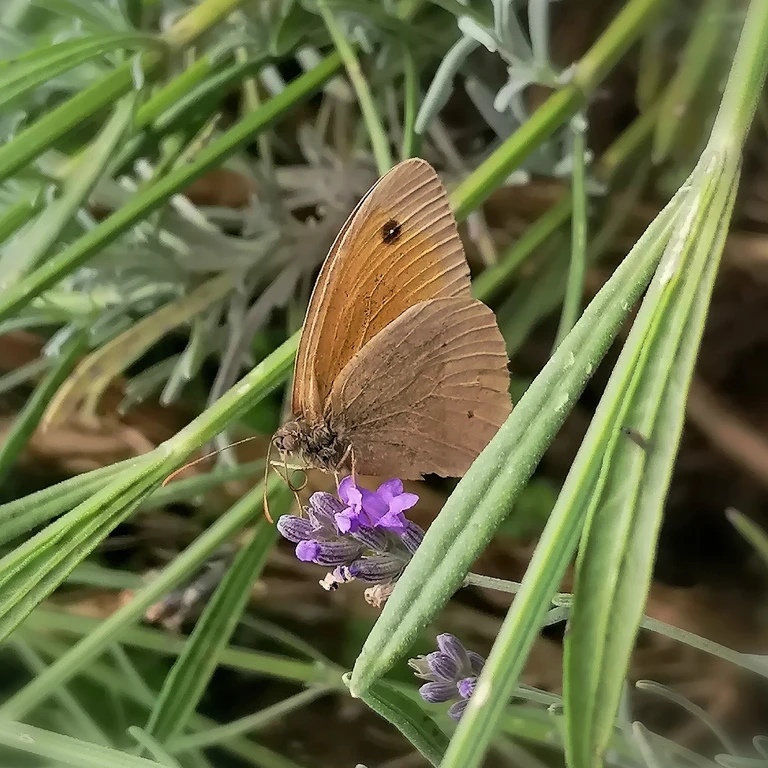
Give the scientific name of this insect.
Maniola jurtina
